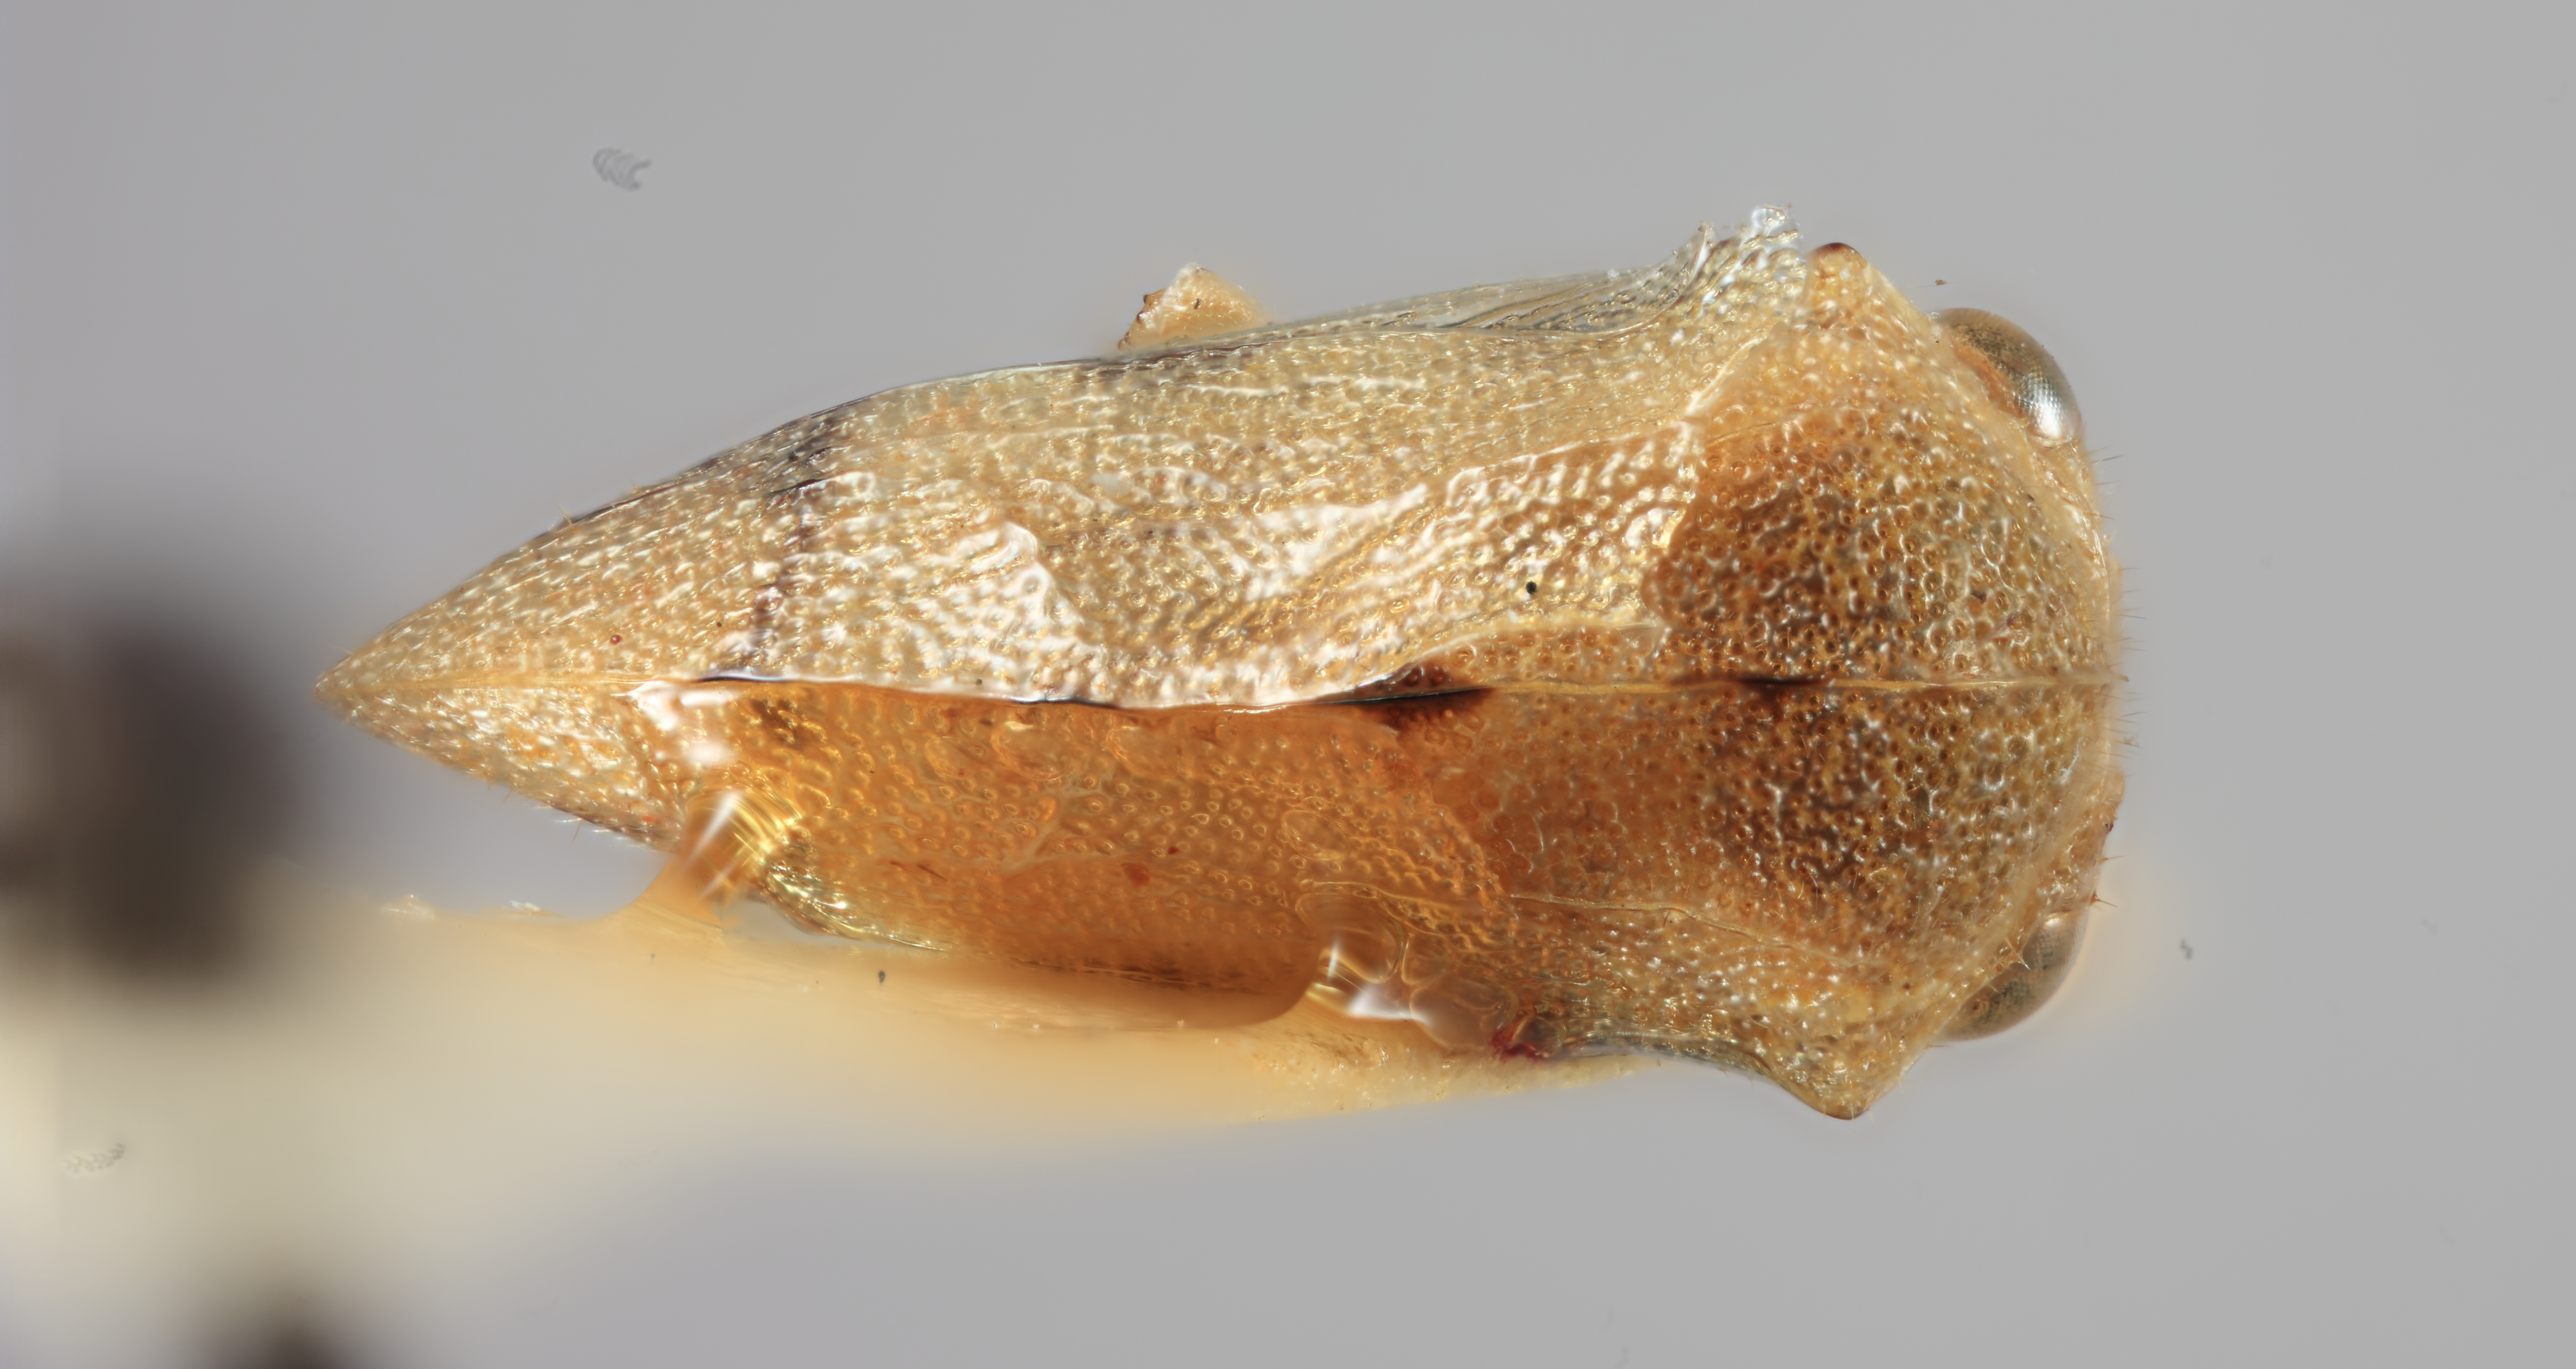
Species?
Aphetea nigropicta
